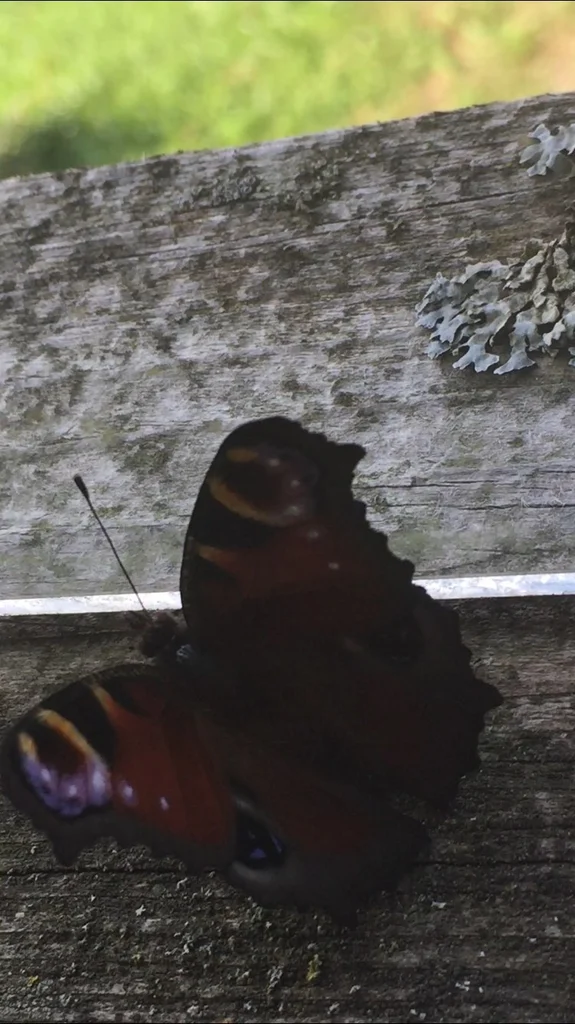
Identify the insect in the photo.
Aglais io
